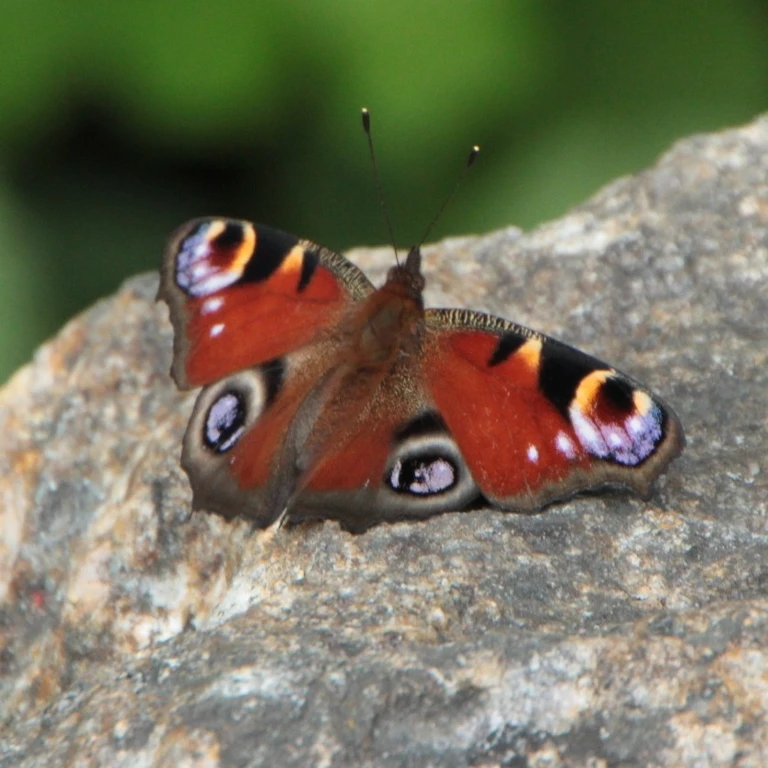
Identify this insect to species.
Aglais io
